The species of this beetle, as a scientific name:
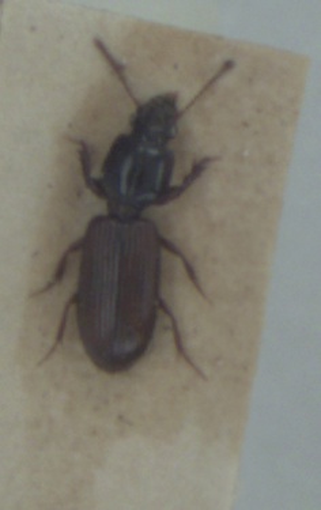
Clivina collaris
